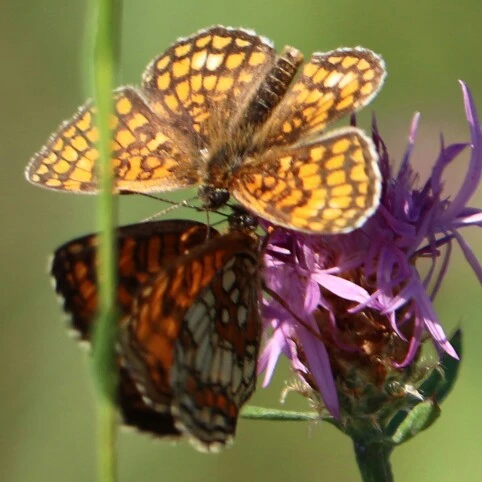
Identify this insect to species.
Melitaea athalia
